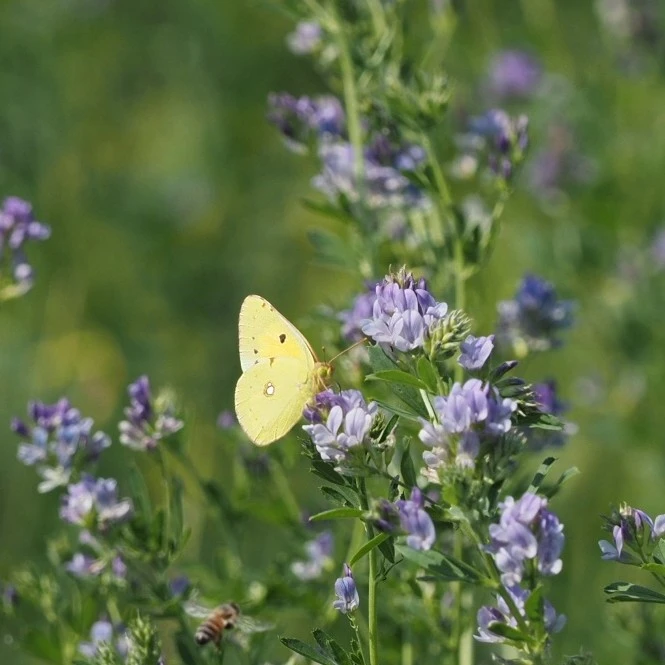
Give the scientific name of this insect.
Colias croceus
